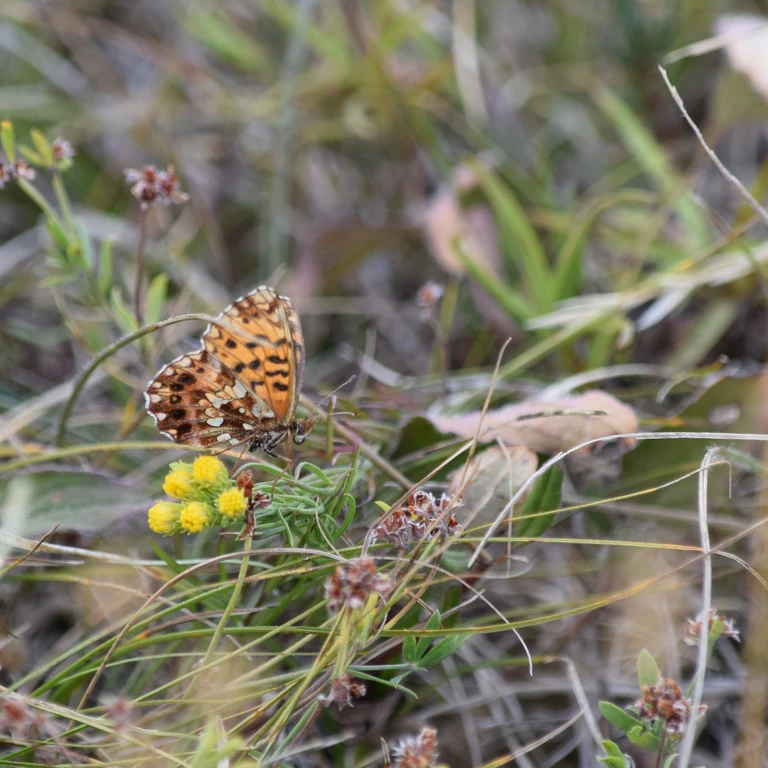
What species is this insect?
Boloria dia
